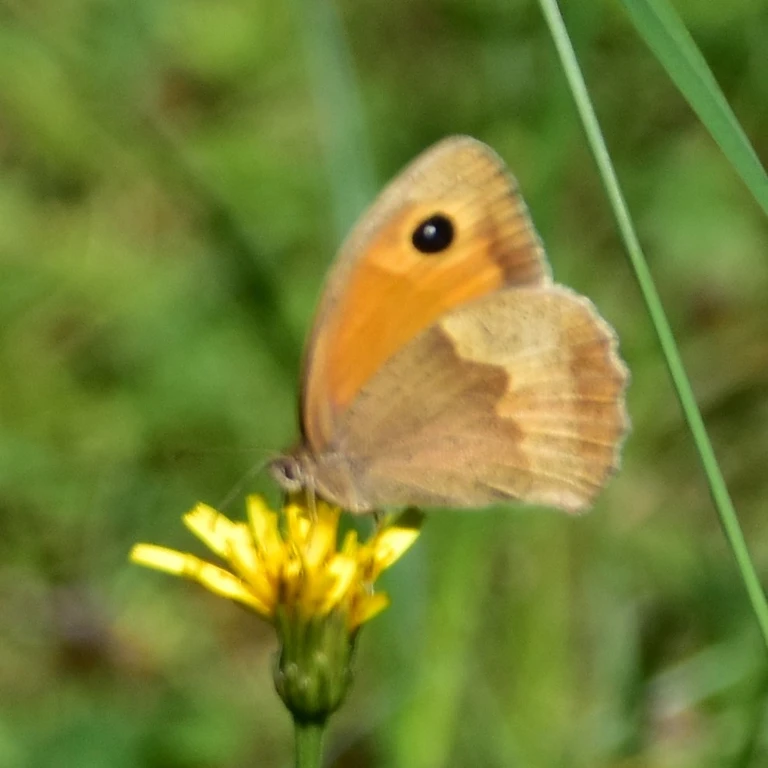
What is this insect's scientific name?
Maniola jurtina
